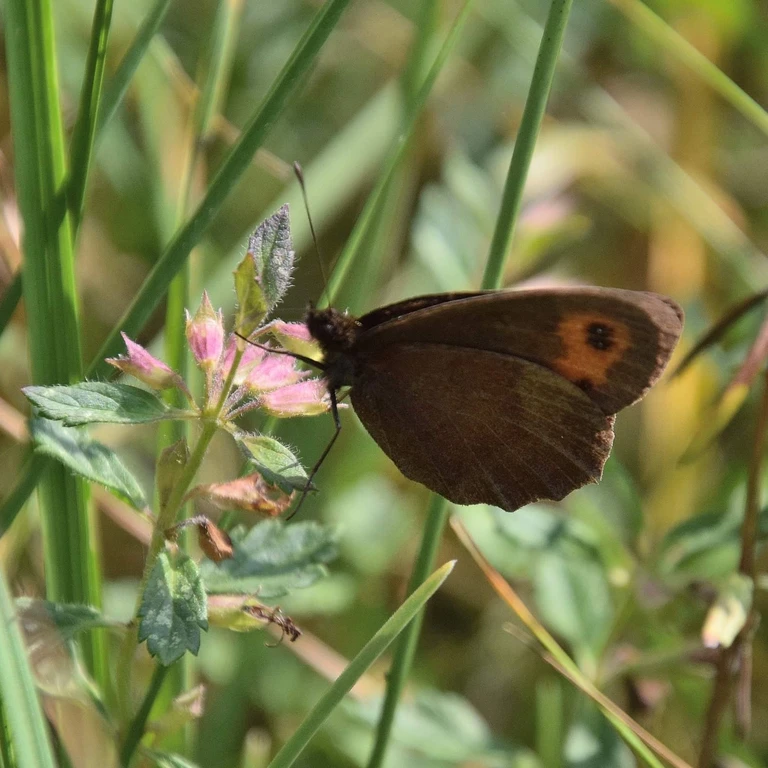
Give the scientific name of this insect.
Erebia aethiops
